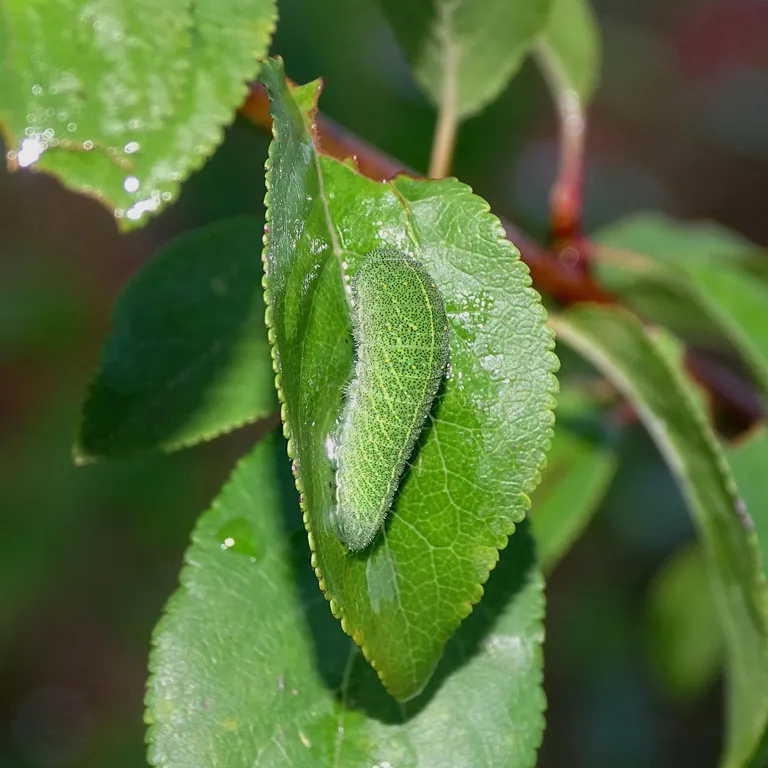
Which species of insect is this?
Iphiclides podalirius
